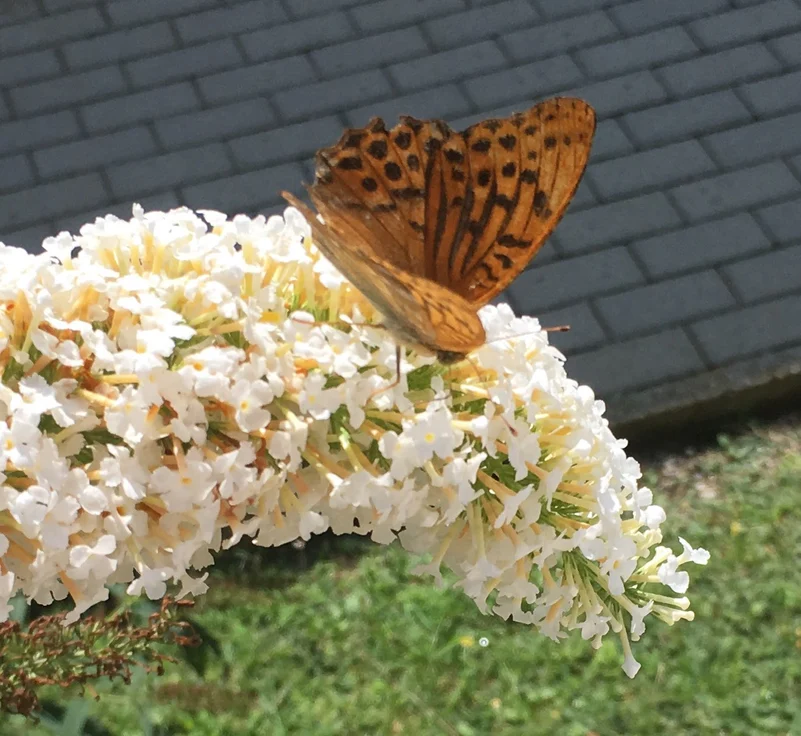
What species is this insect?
Argynnis paphia
